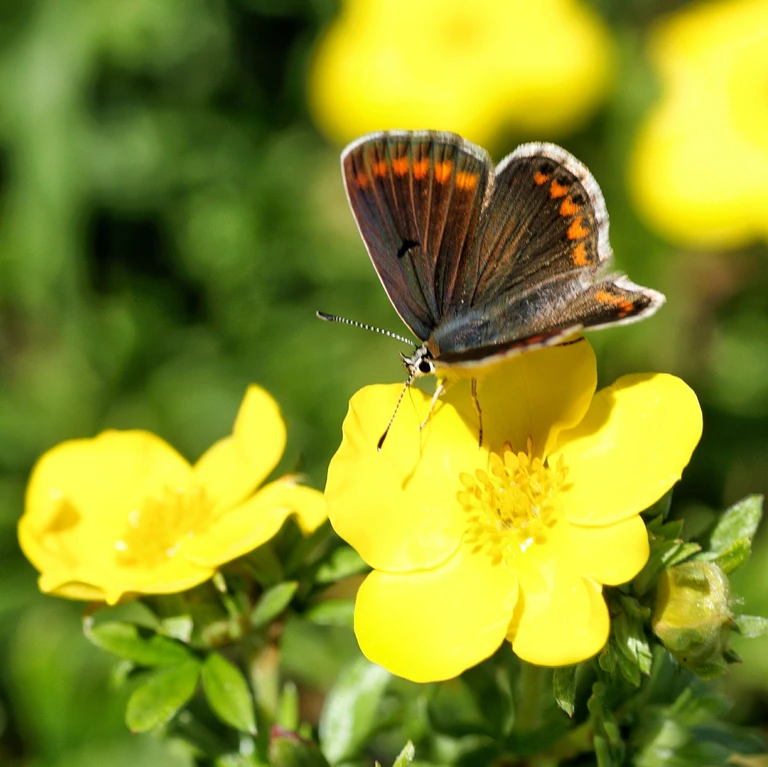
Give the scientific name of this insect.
Aricia agestis/artaxerxes
